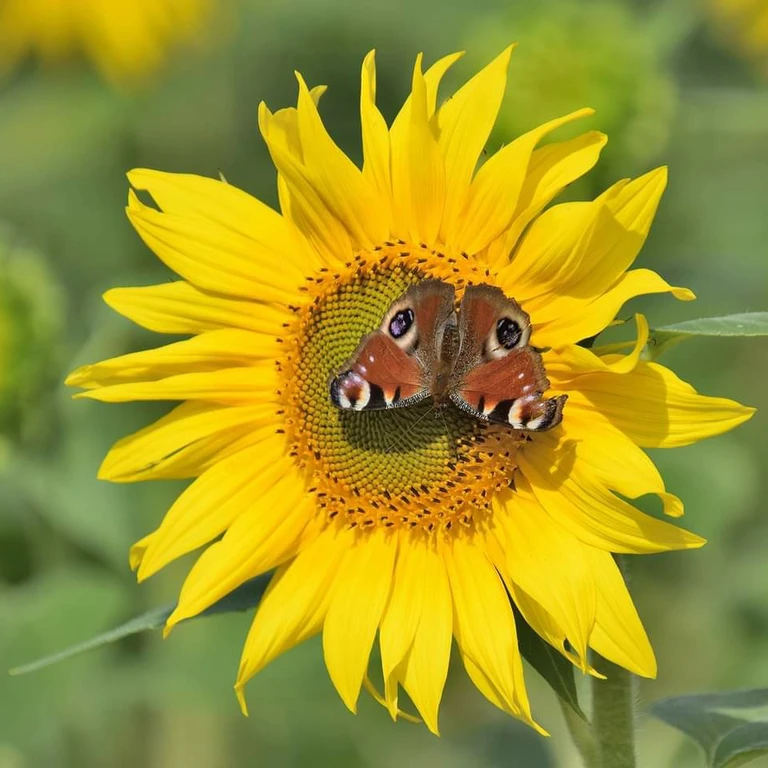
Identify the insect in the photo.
Aglais io
